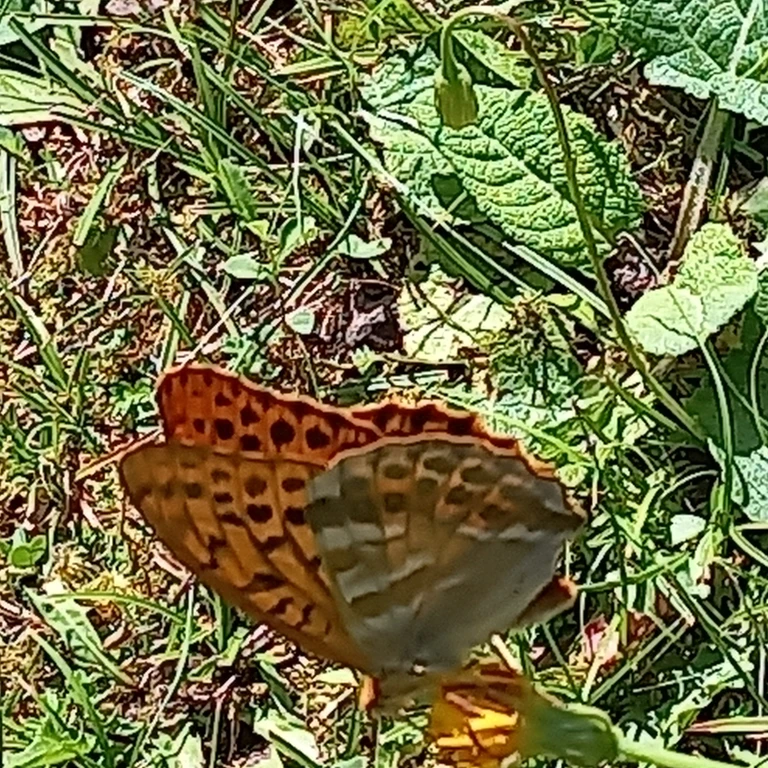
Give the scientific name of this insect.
Argynnis paphia
